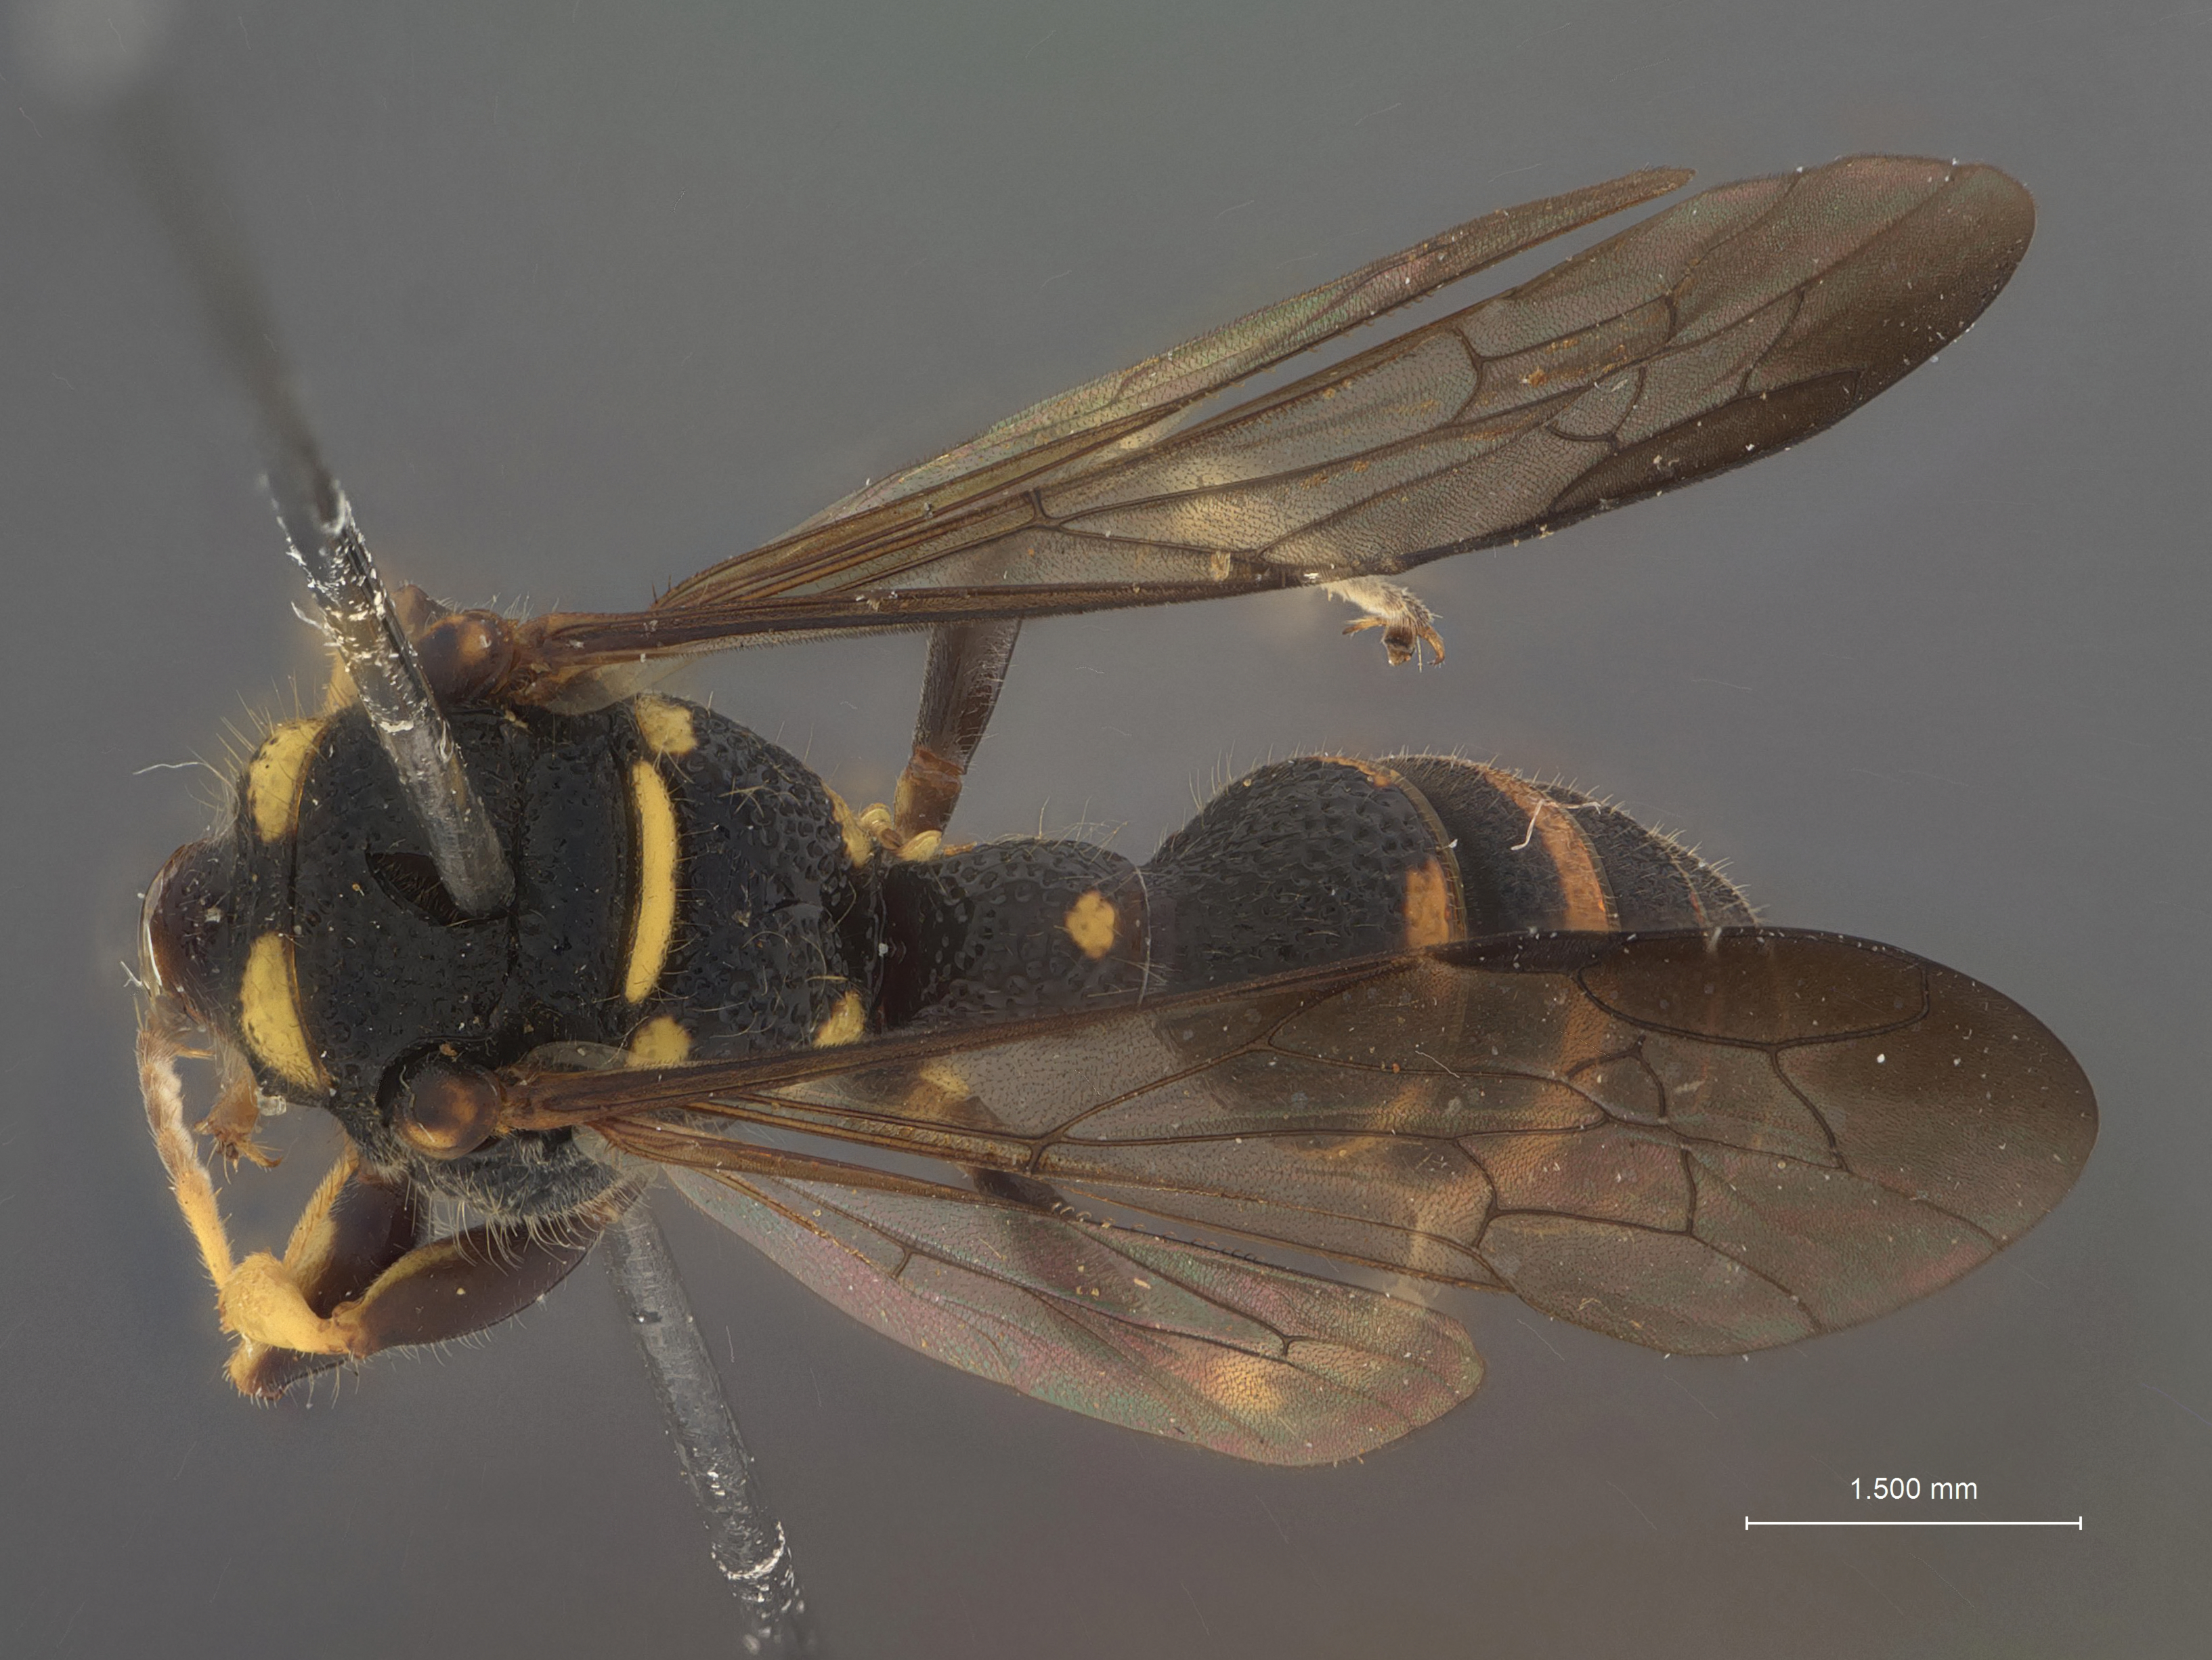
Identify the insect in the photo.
Cerceris mindanaonis
